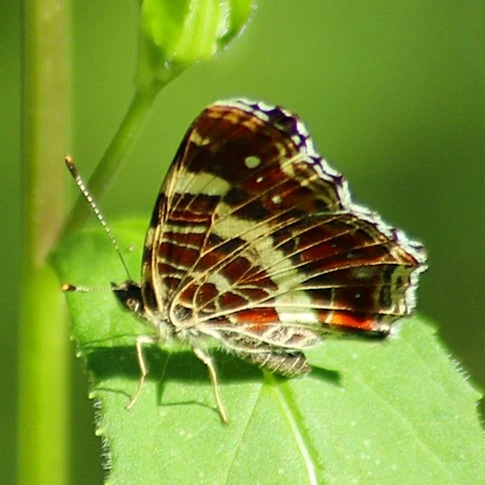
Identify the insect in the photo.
Araschnia levana
